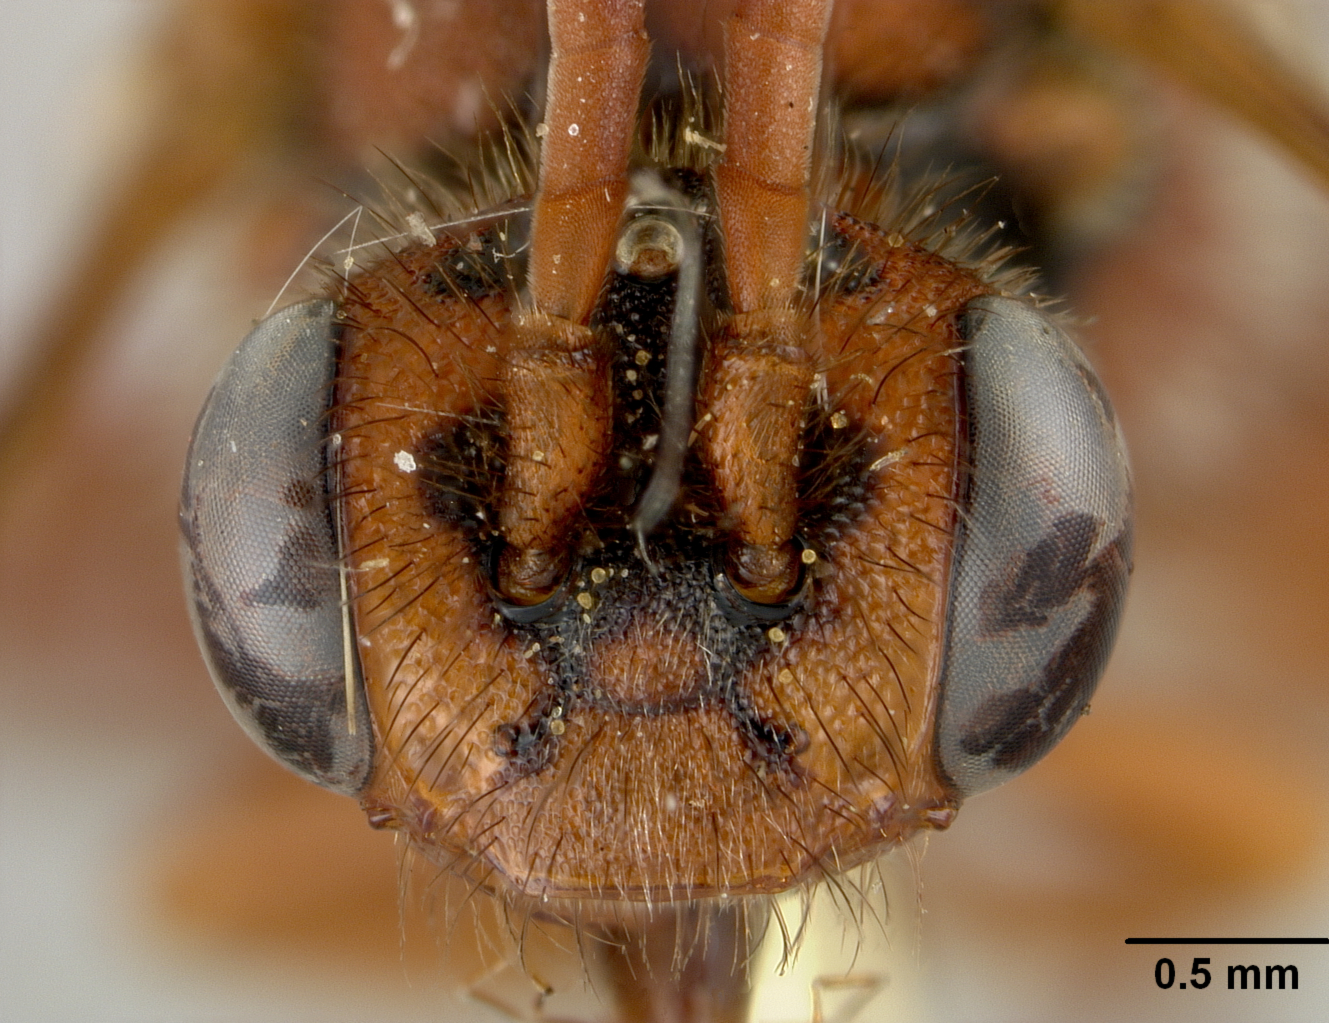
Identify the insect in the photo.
Nomada pulsatillae
